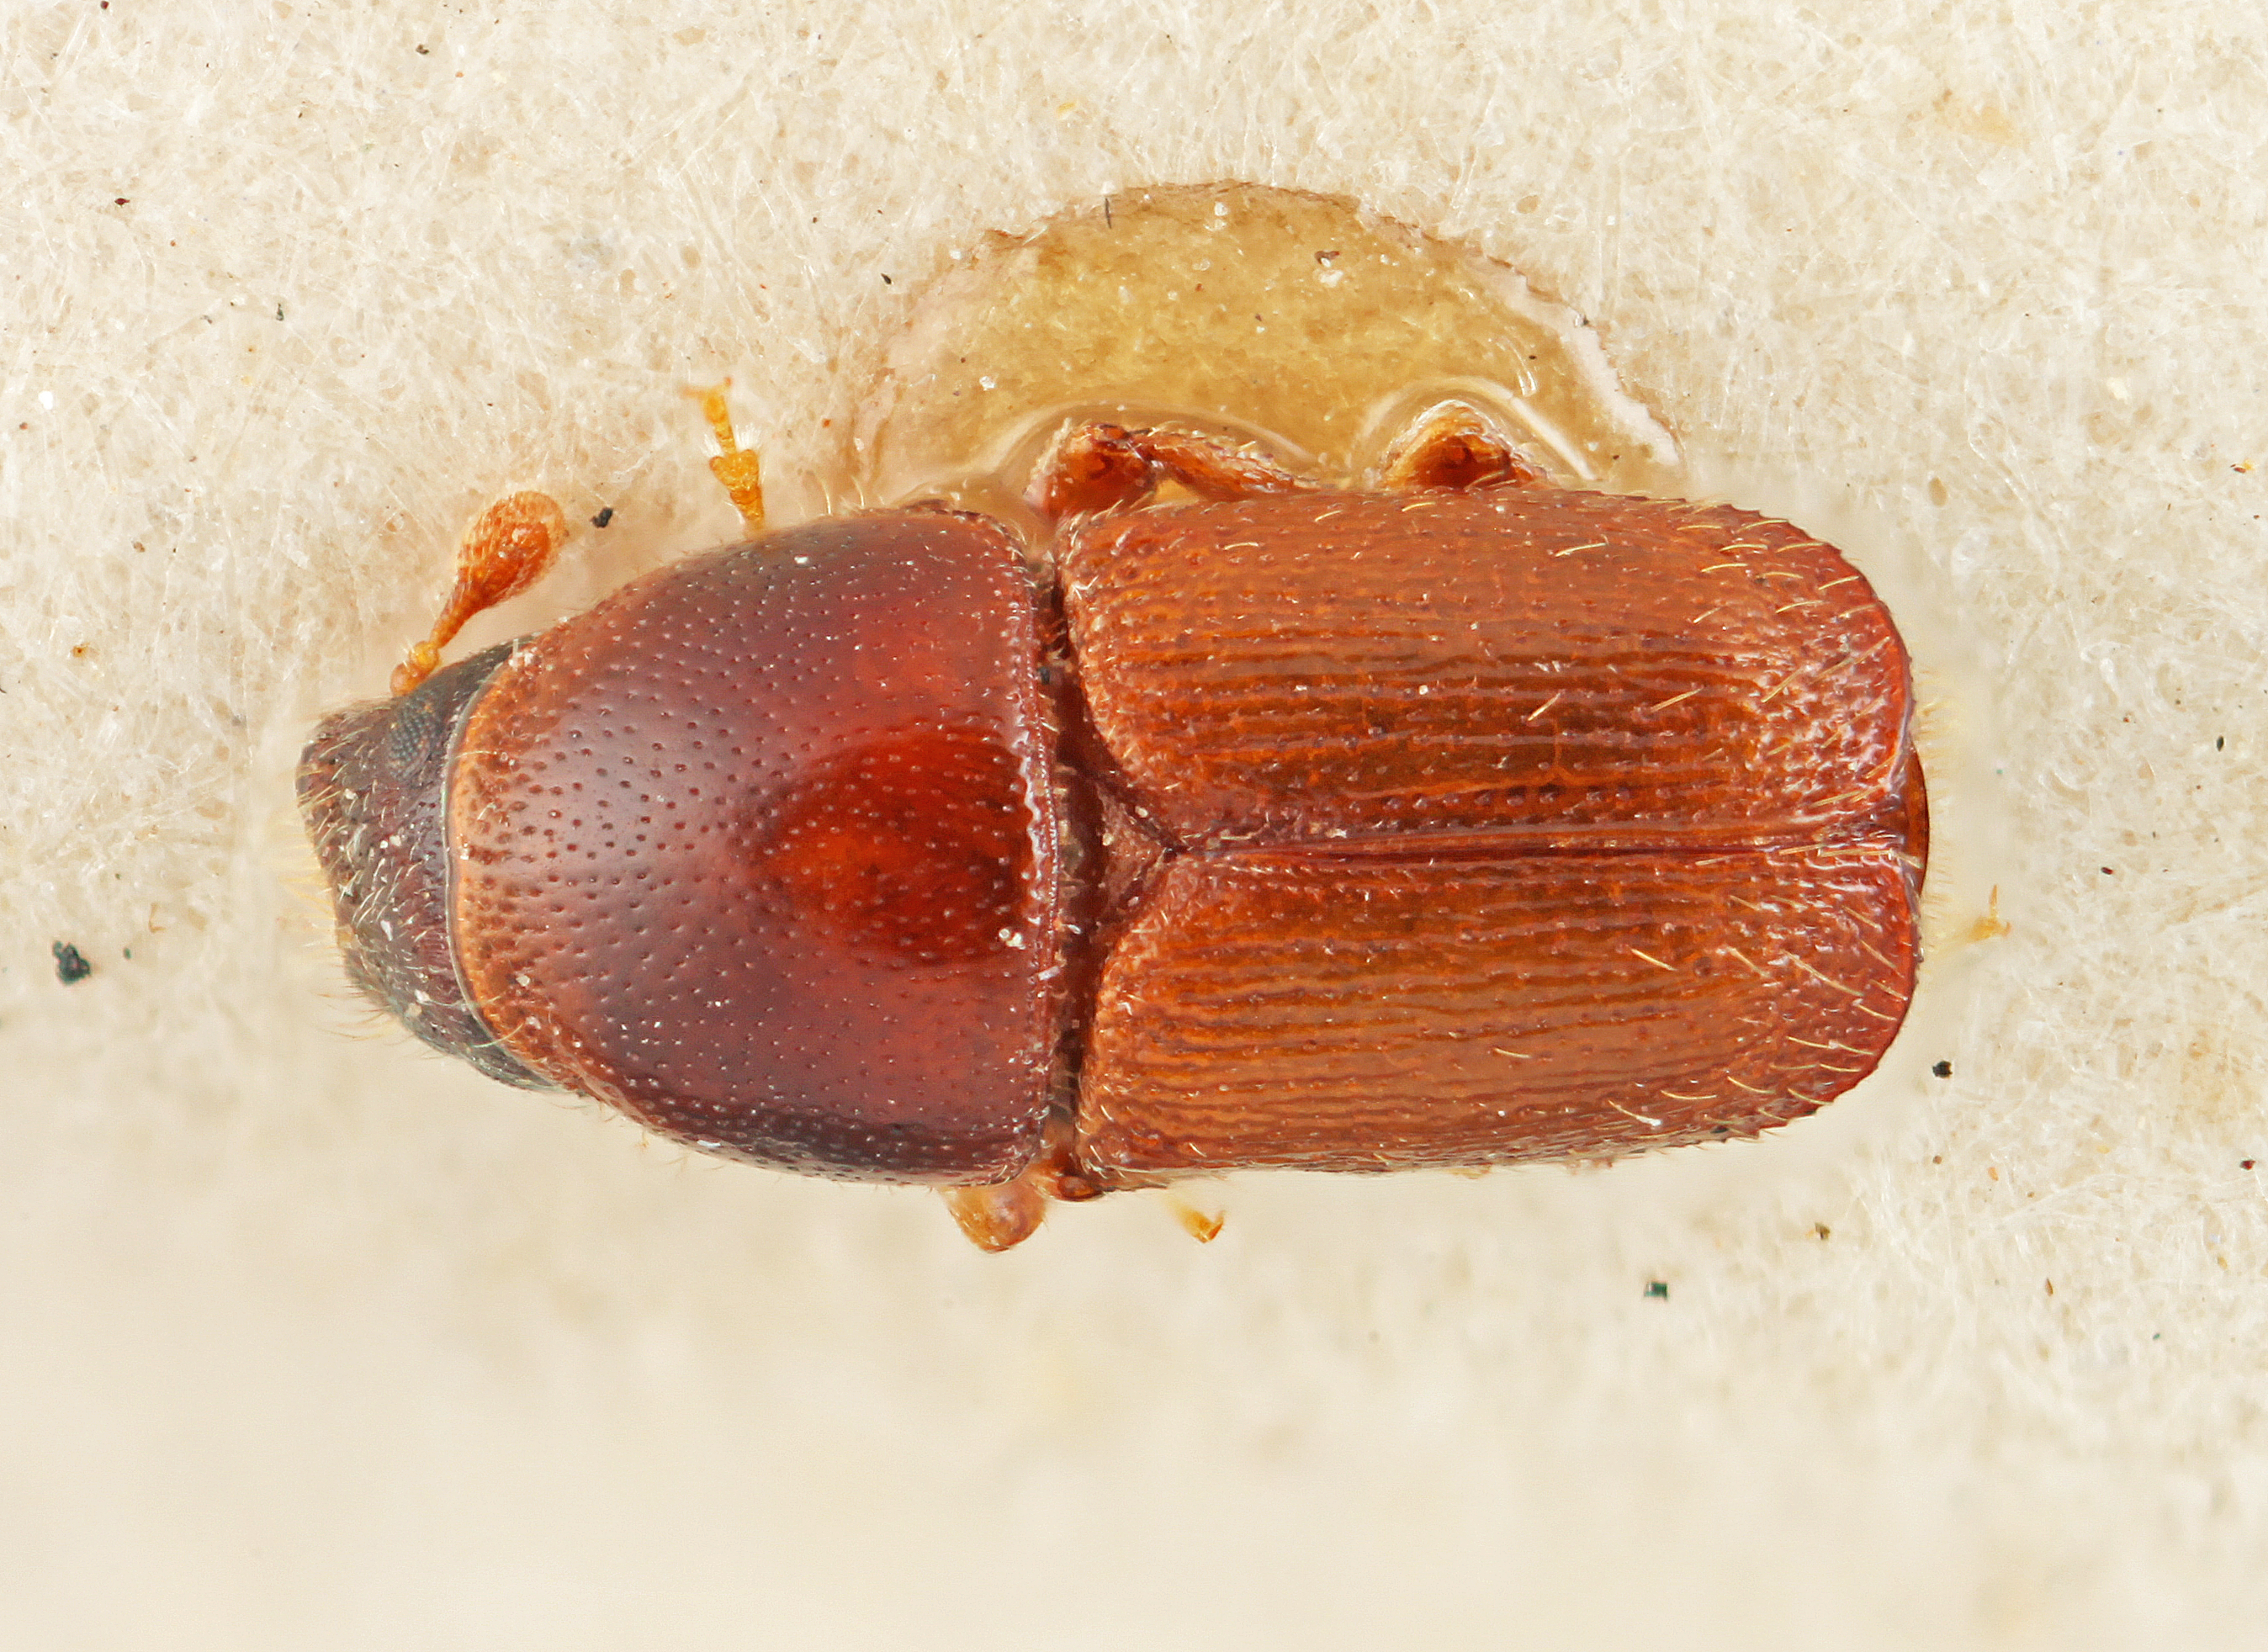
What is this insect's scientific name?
Scolytus bicallosus
